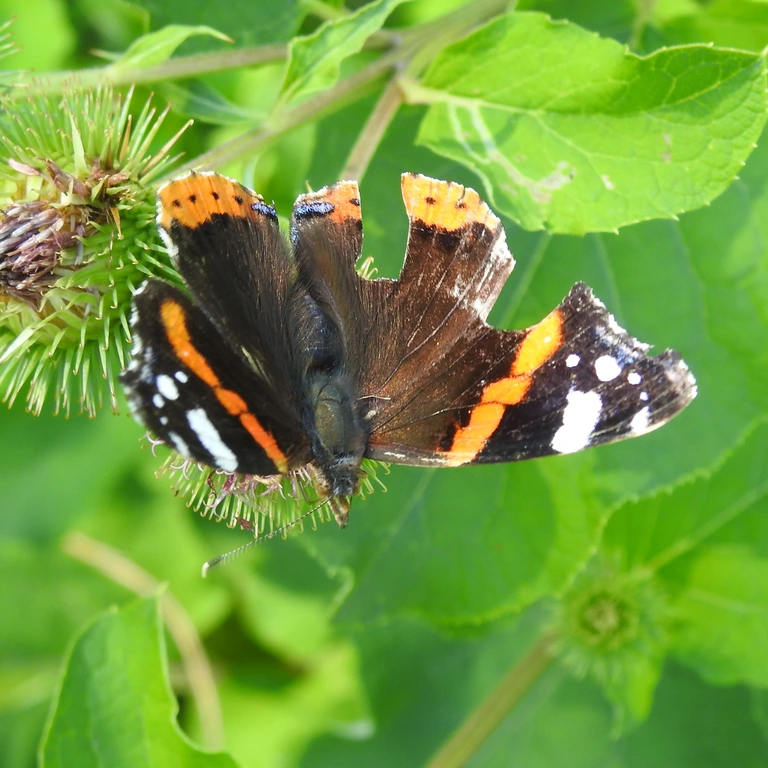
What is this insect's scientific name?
Vanessa atalanta
